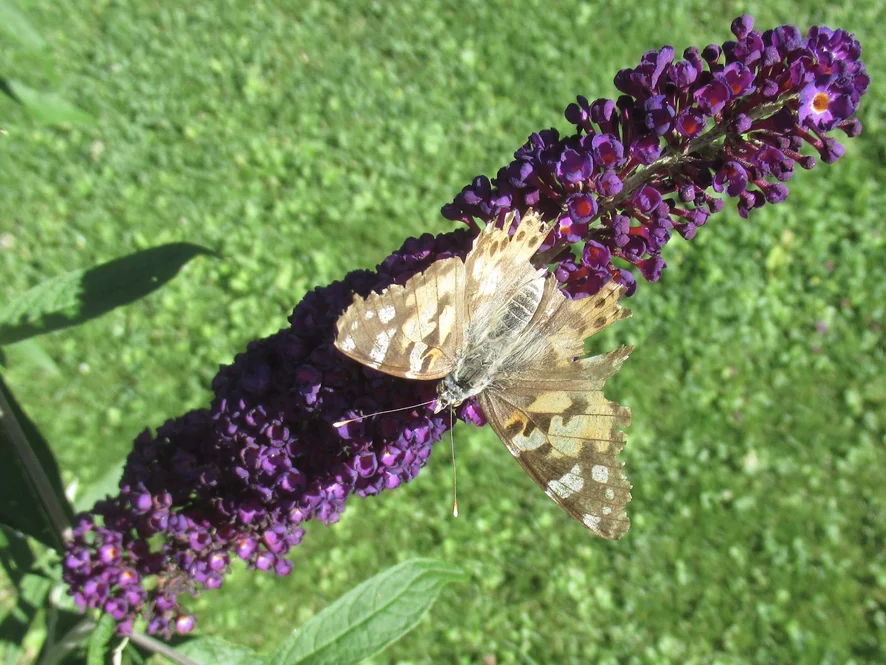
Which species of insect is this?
Vanessa cardui
